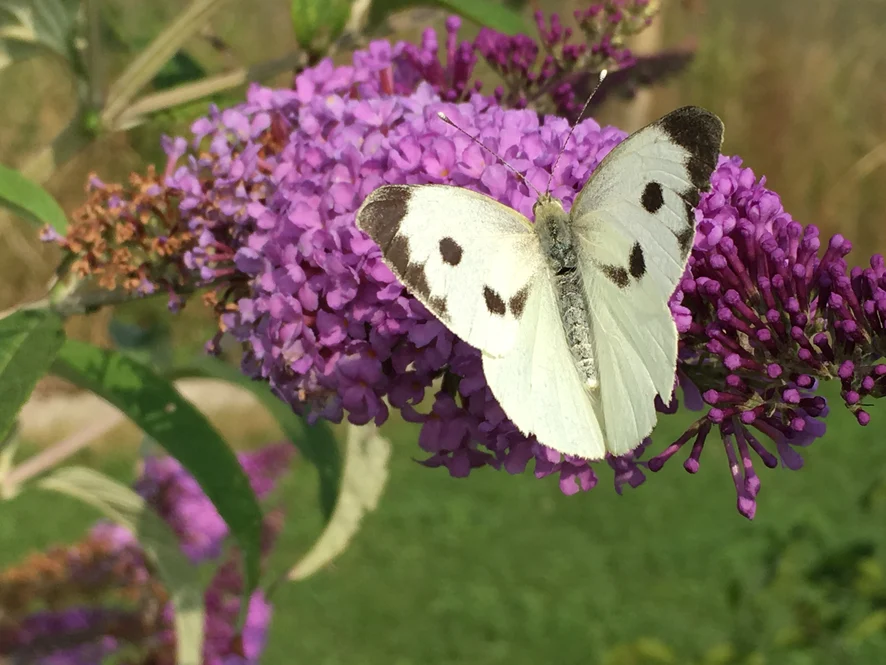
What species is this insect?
Pieris brassicae
